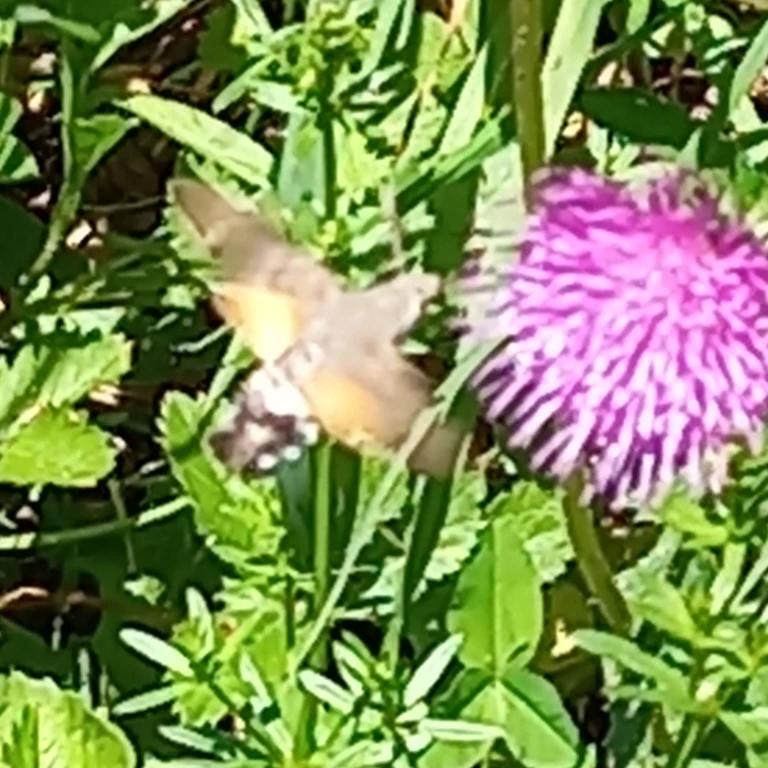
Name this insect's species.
Macroglossum stellatarum
